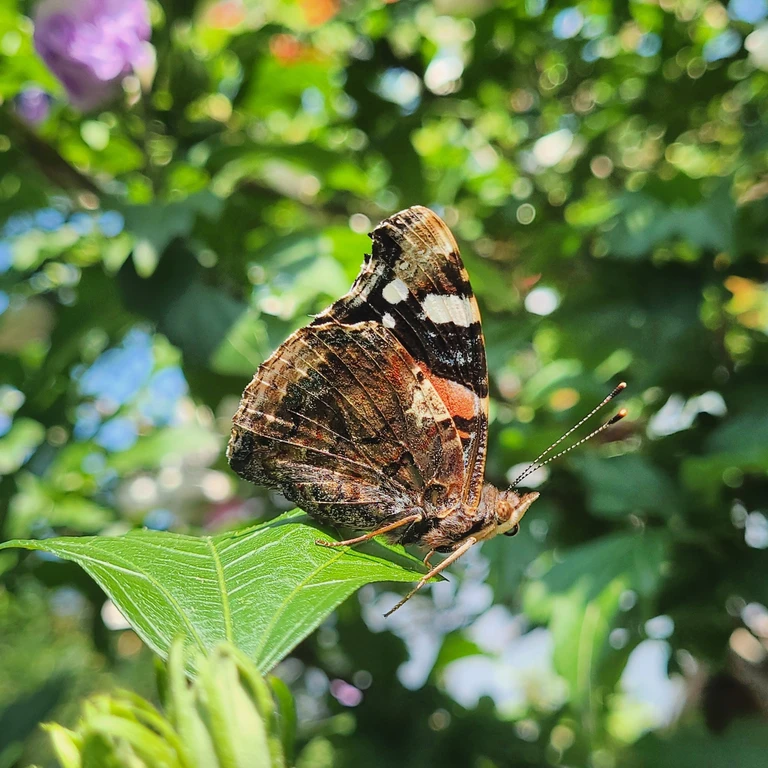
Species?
Vanessa atalanta
